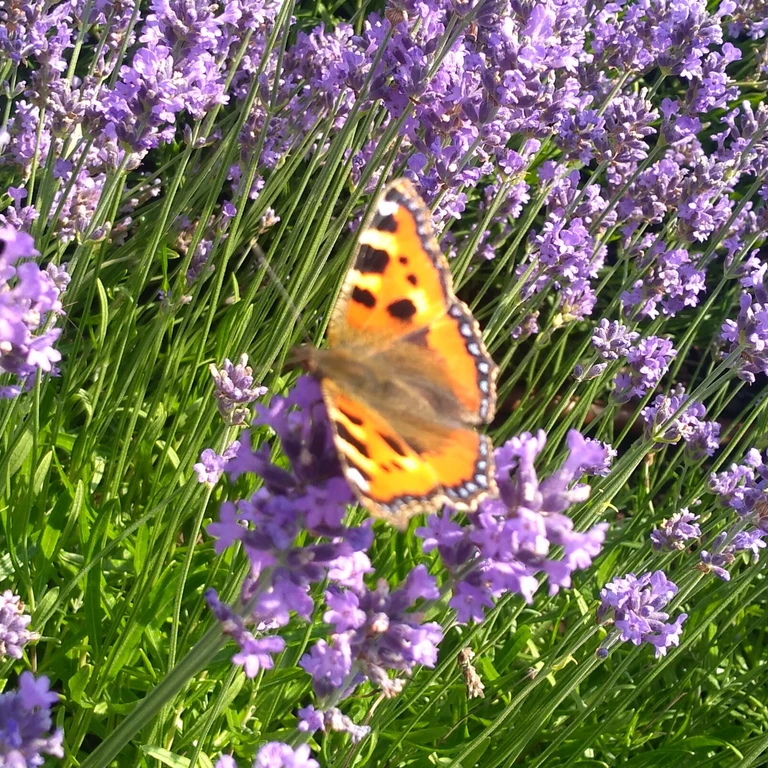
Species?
Aglais urticae
